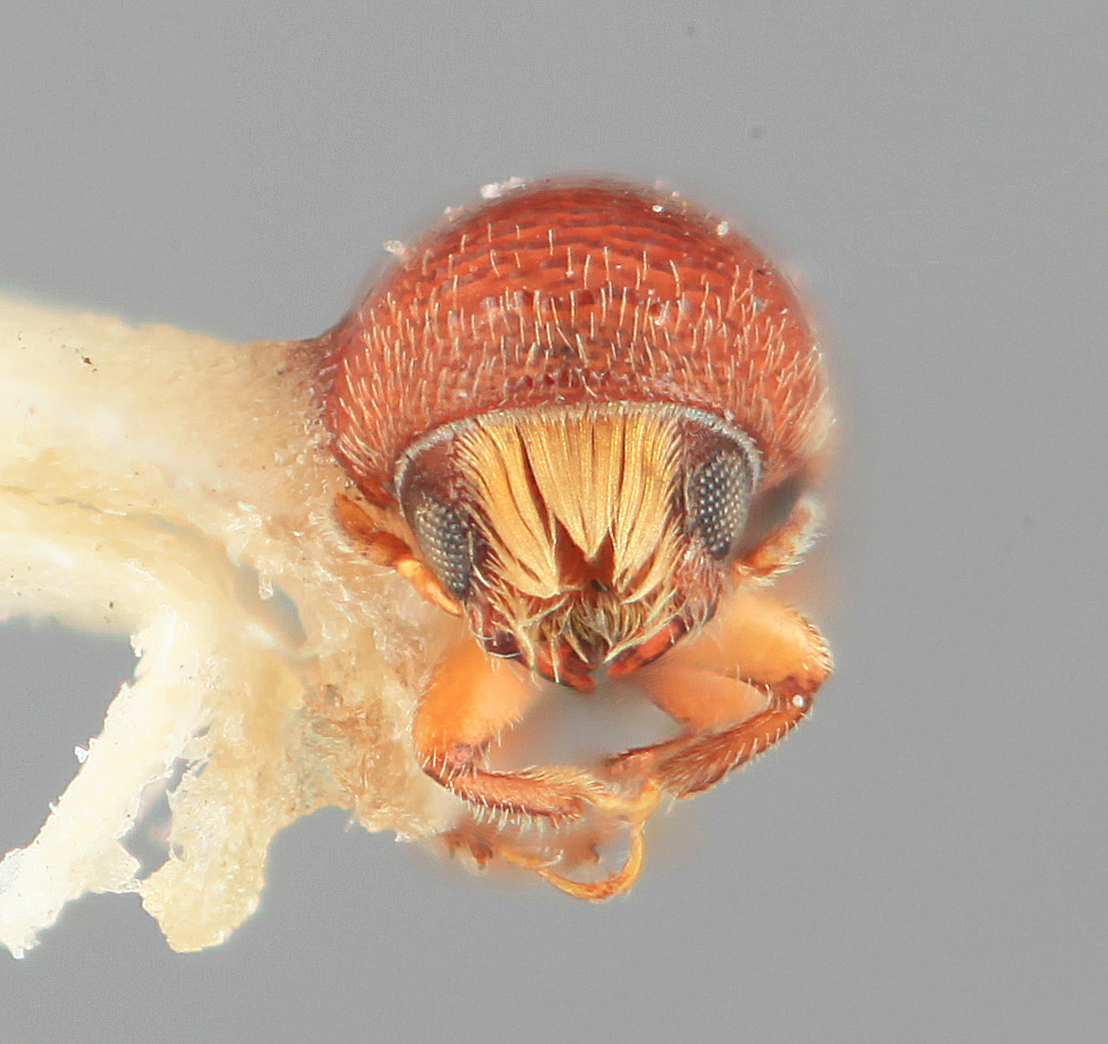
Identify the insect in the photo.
Araptus speciosus
